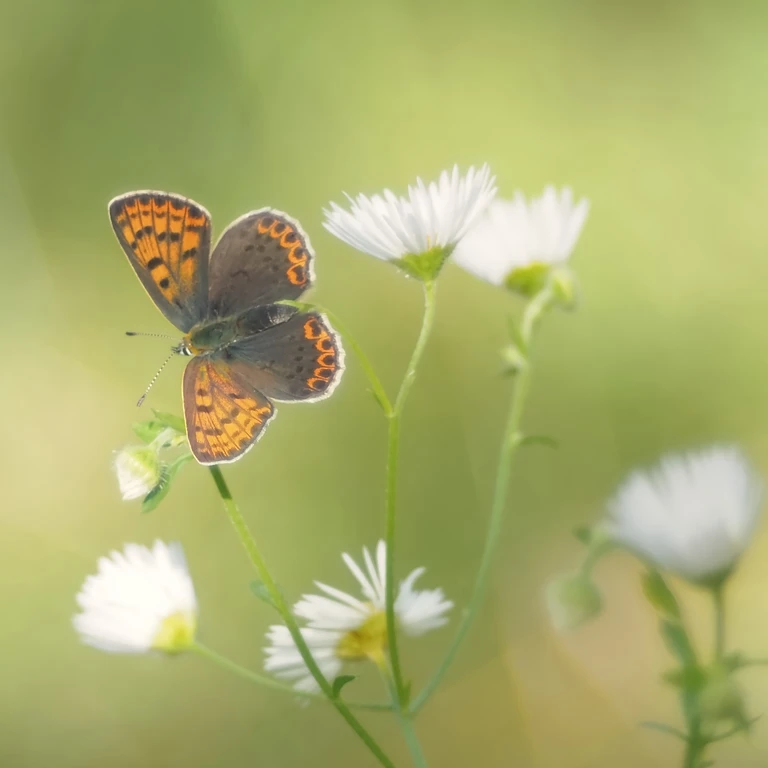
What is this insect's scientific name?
Lycaena tityrus (also Loweia tityrus)
